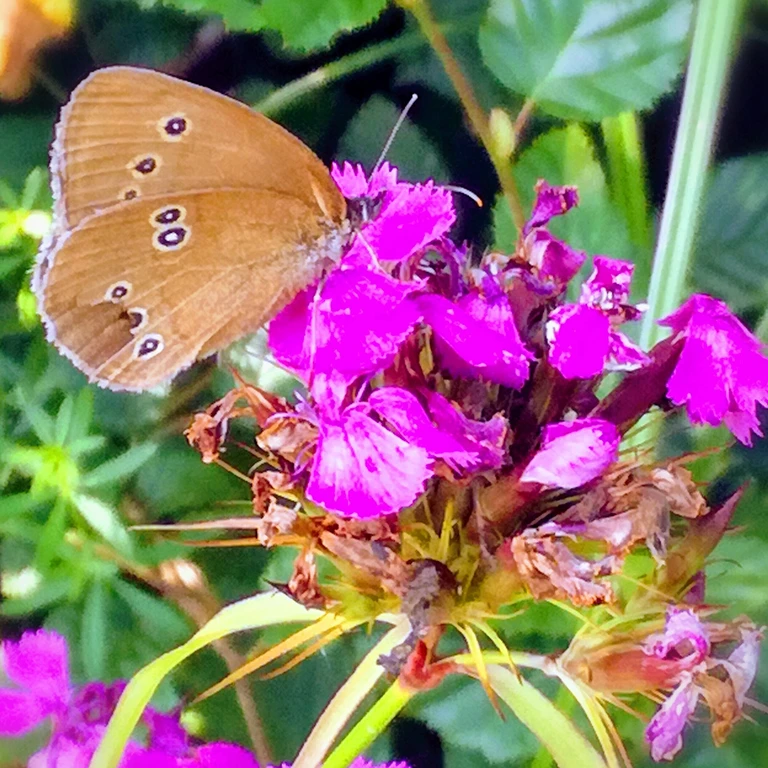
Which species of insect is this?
Aphantopus hyperantus
